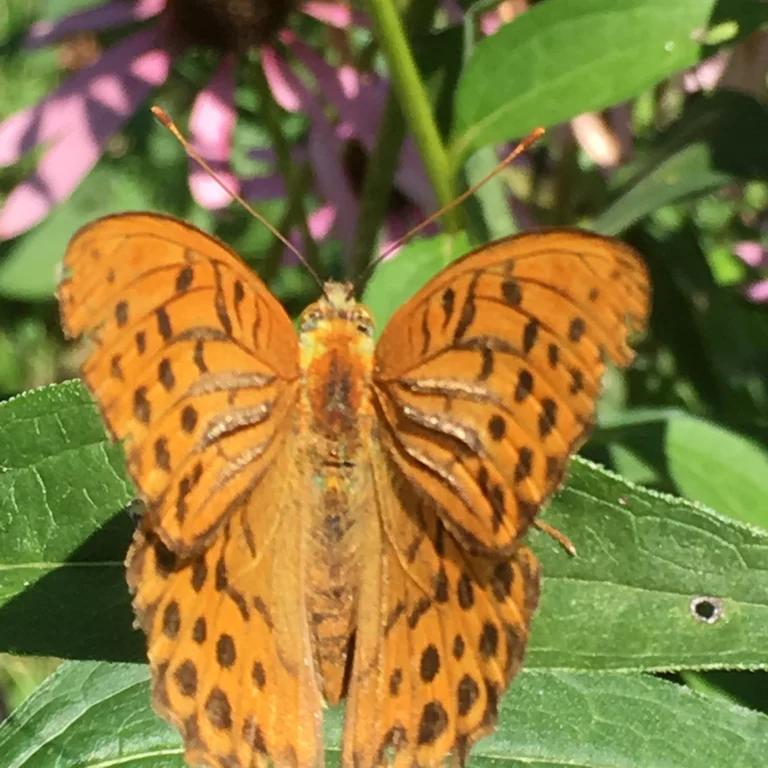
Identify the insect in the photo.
Argynnis paphia
